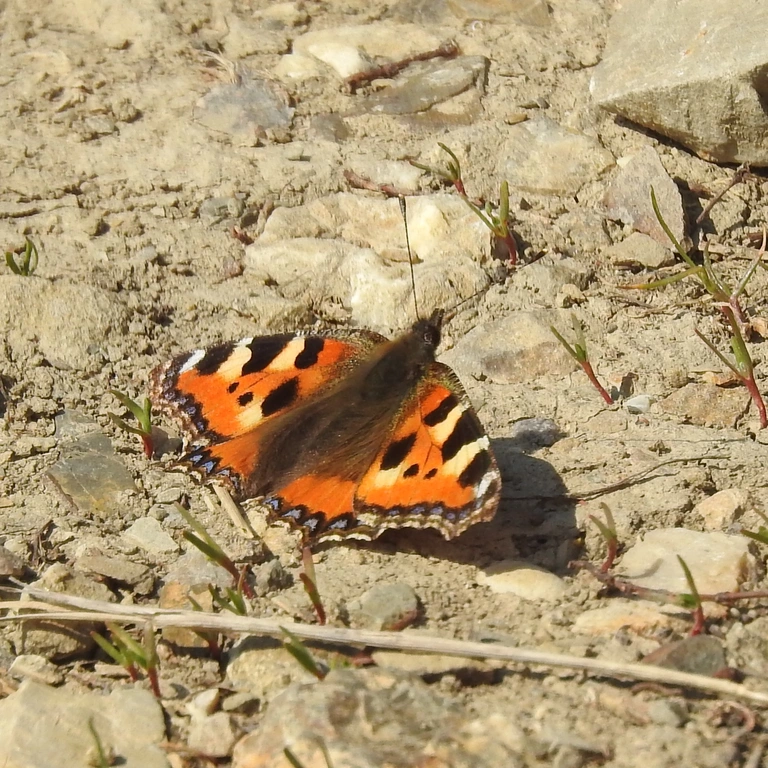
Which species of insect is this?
Aglais urticae
